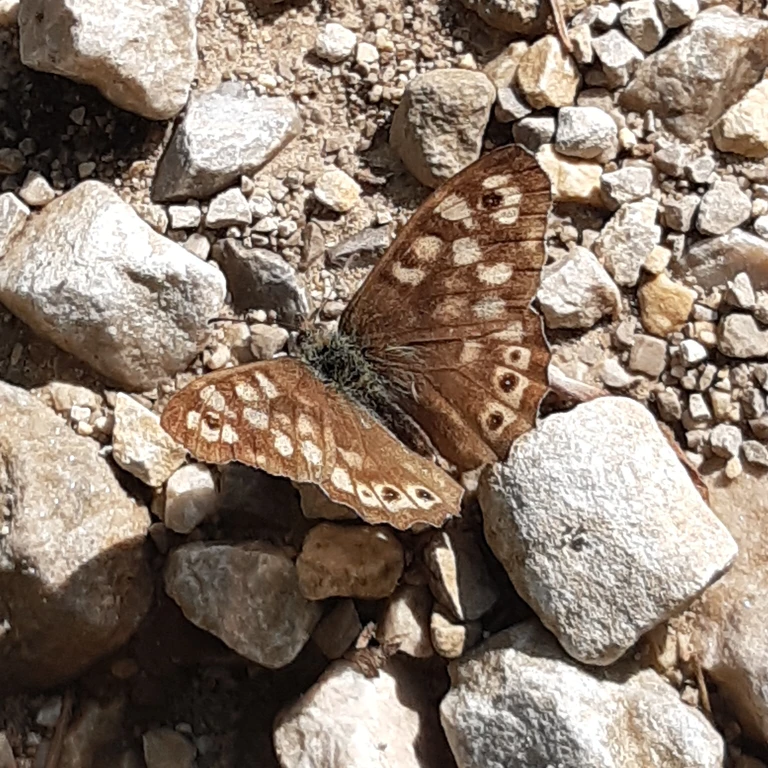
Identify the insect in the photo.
Pararge aegeria
